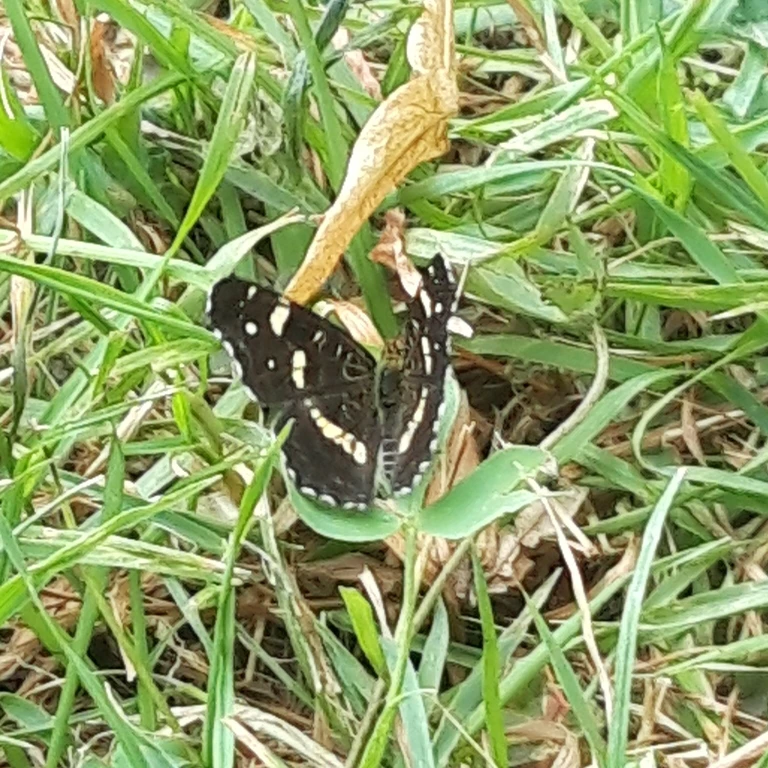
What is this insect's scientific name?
Araschnia levana
